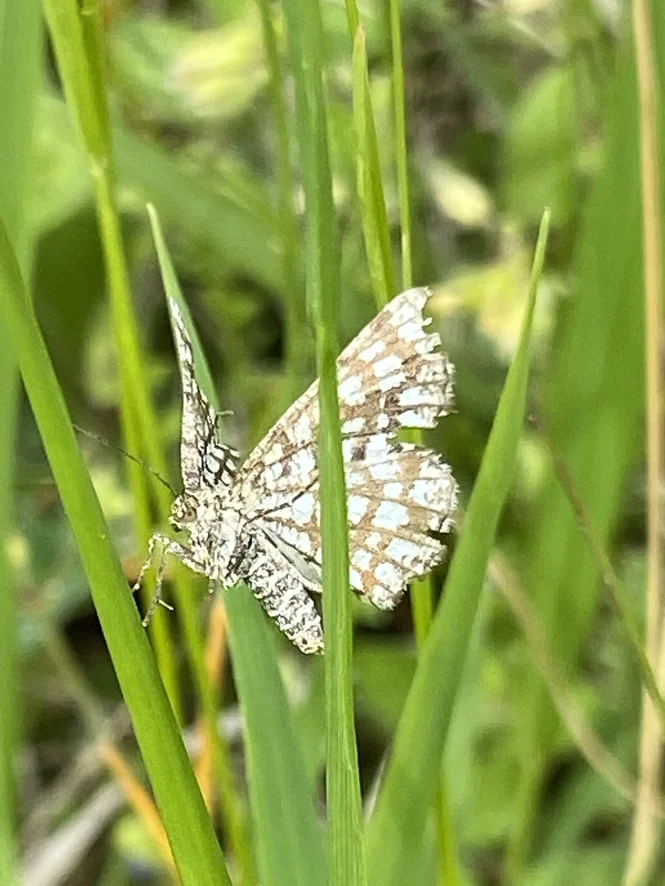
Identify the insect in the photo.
Chiasmia clathrata
